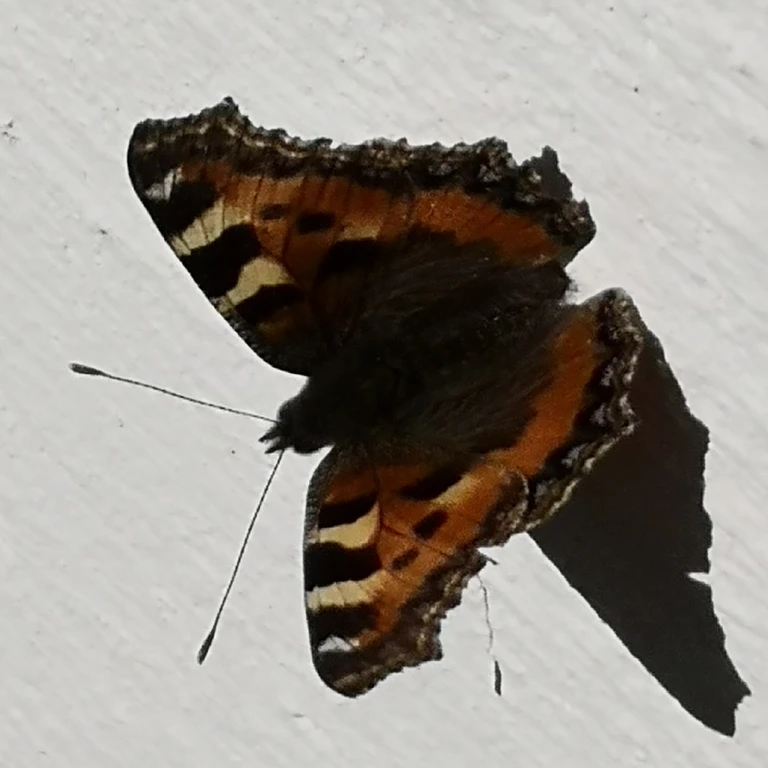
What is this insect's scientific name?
Aglais urticae
